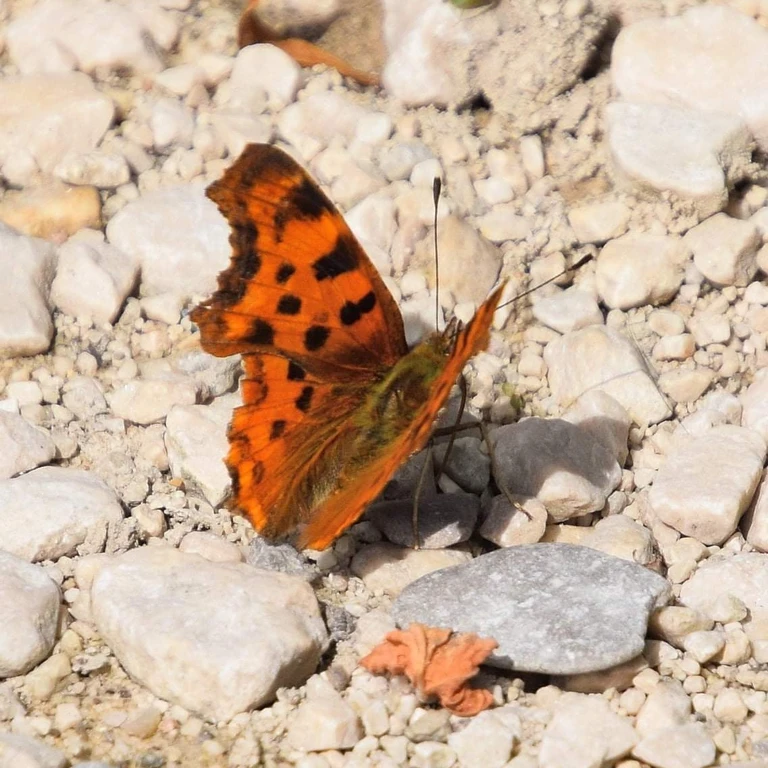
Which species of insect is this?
Polygonia c-album
